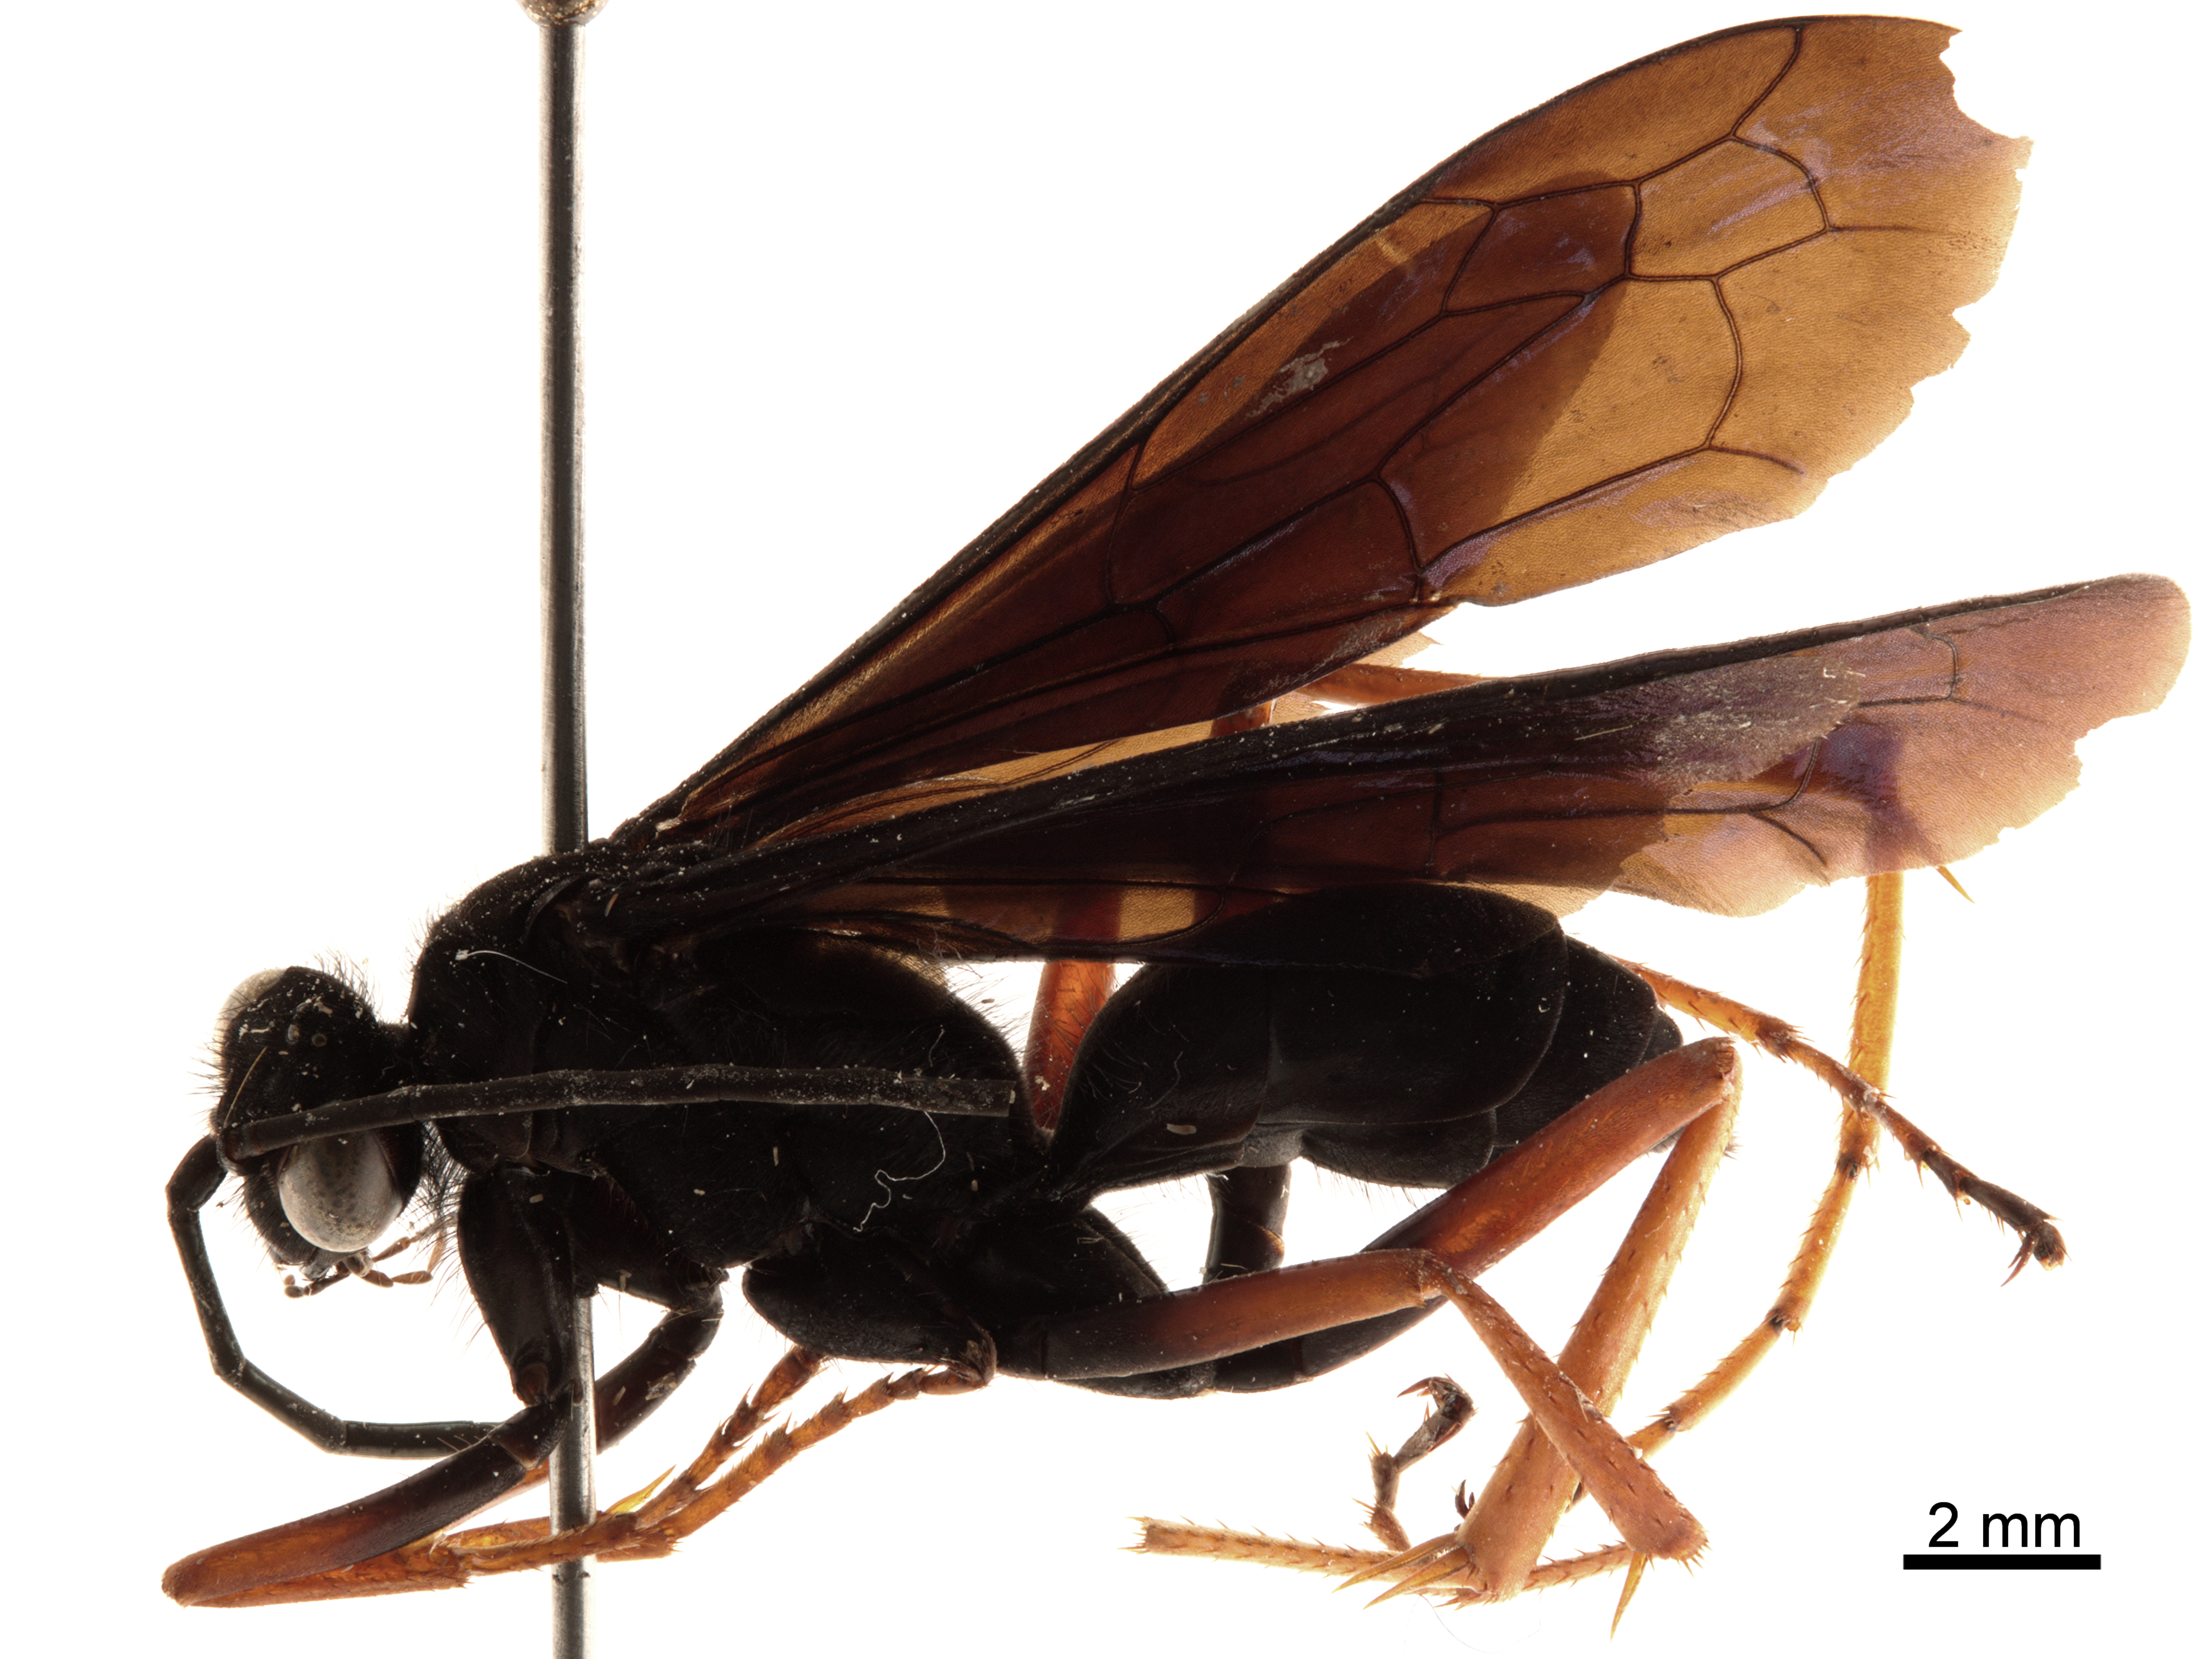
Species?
Cyphononyx optimus
